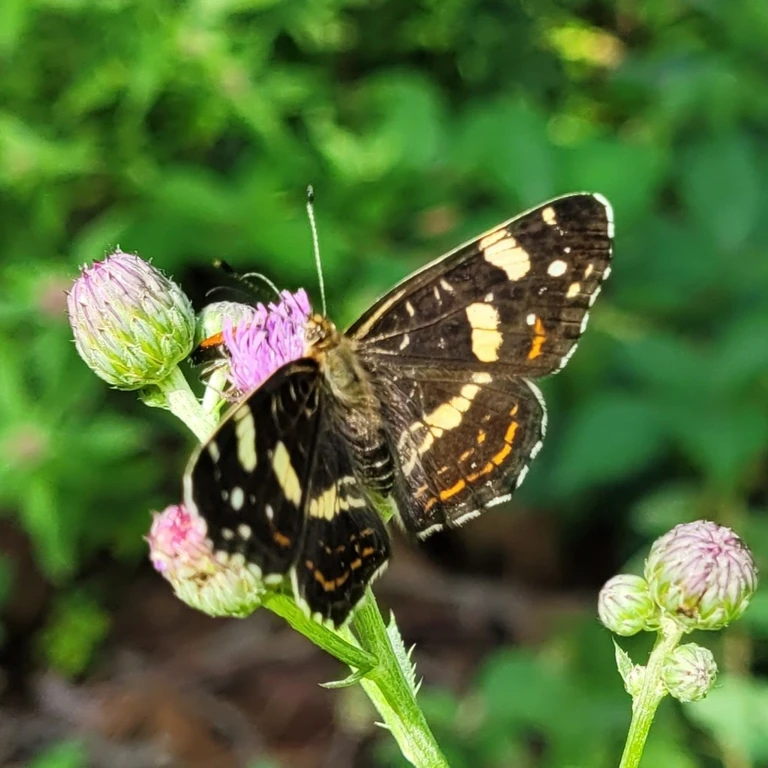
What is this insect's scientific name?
Araschnia levana
